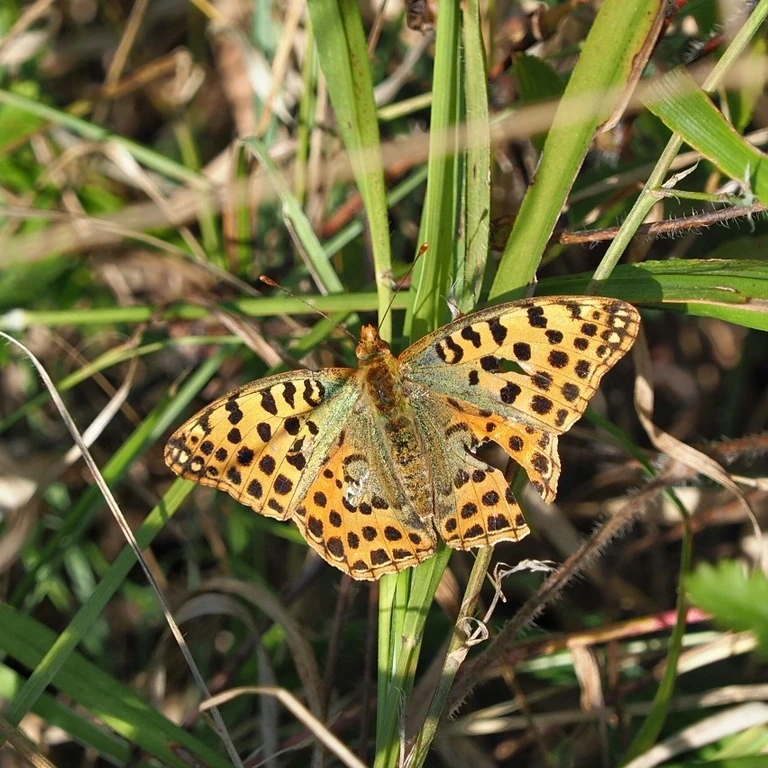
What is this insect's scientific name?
Issoria lathonia
